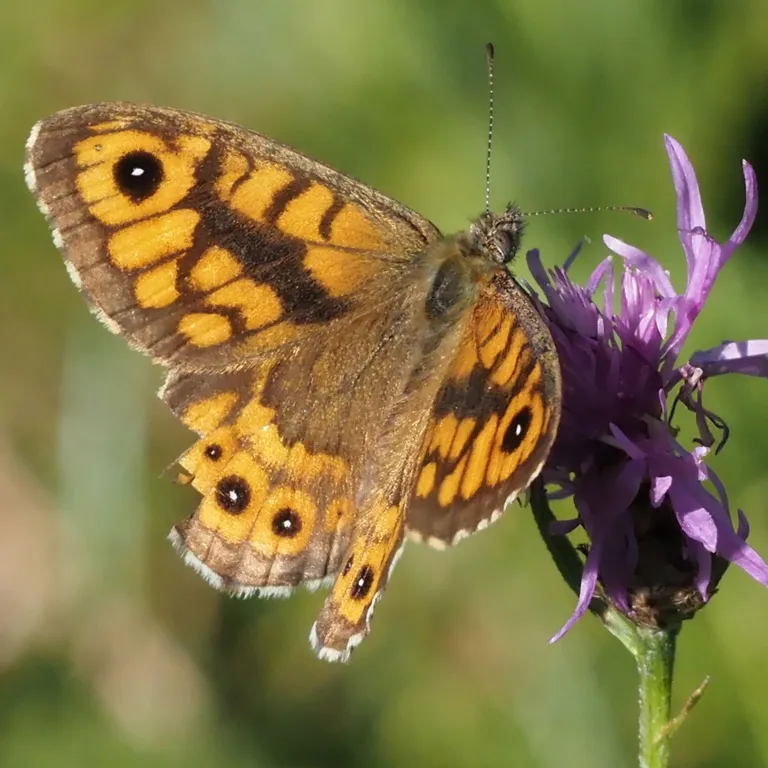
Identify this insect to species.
Lasiommata megera (also Pararge megera)
